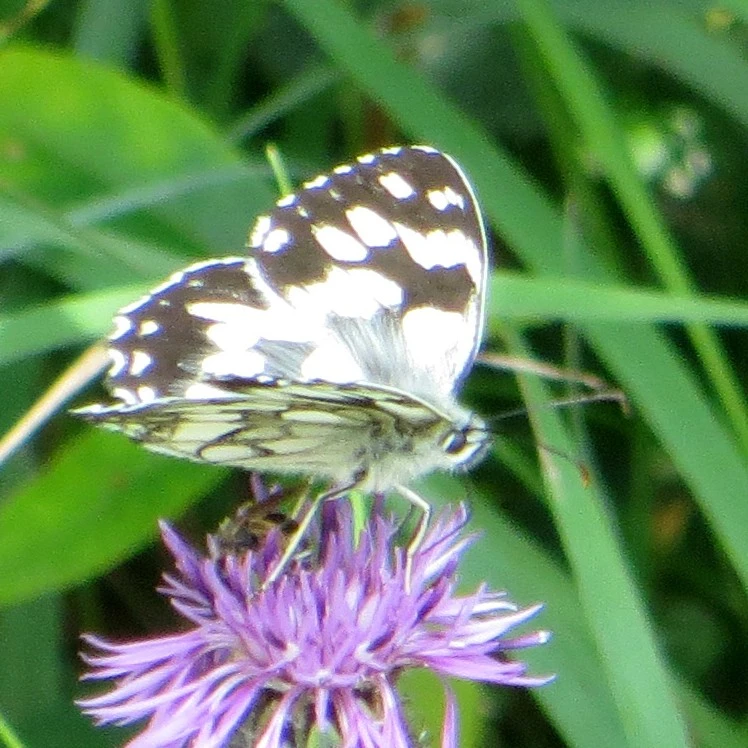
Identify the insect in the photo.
Melanargia galathea
